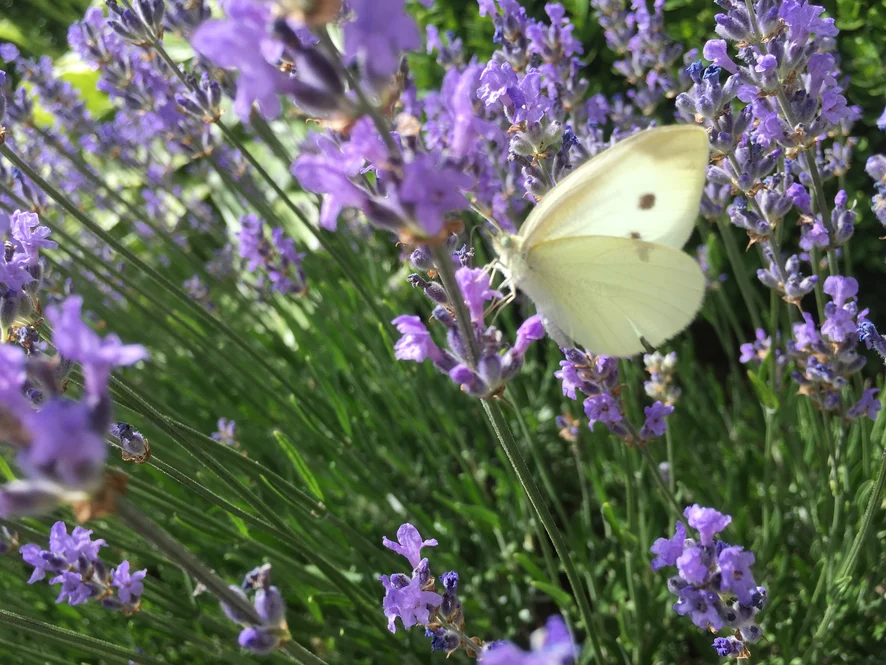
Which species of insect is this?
Pieris rapae
